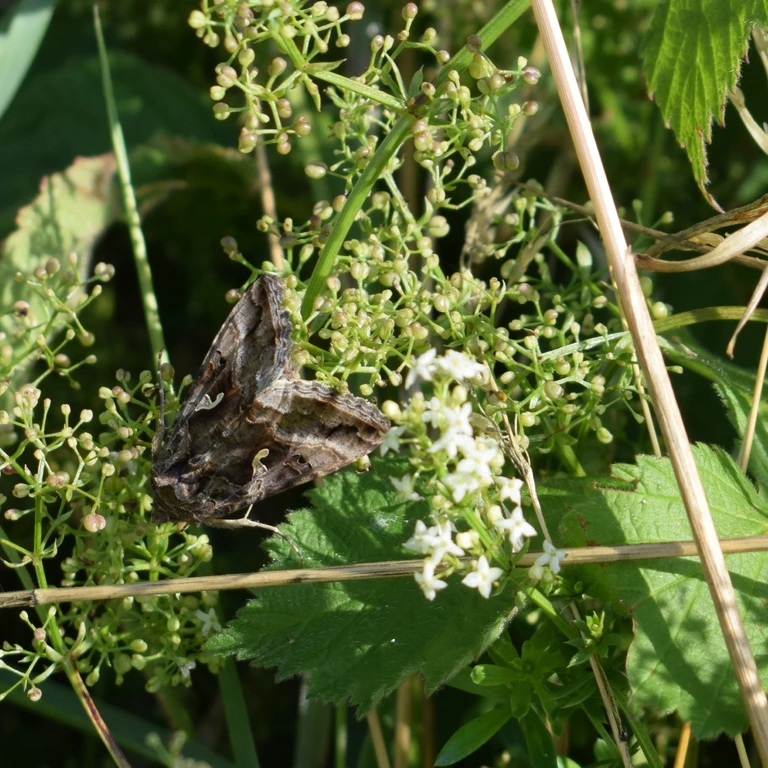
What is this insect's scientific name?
Autographa gamma
